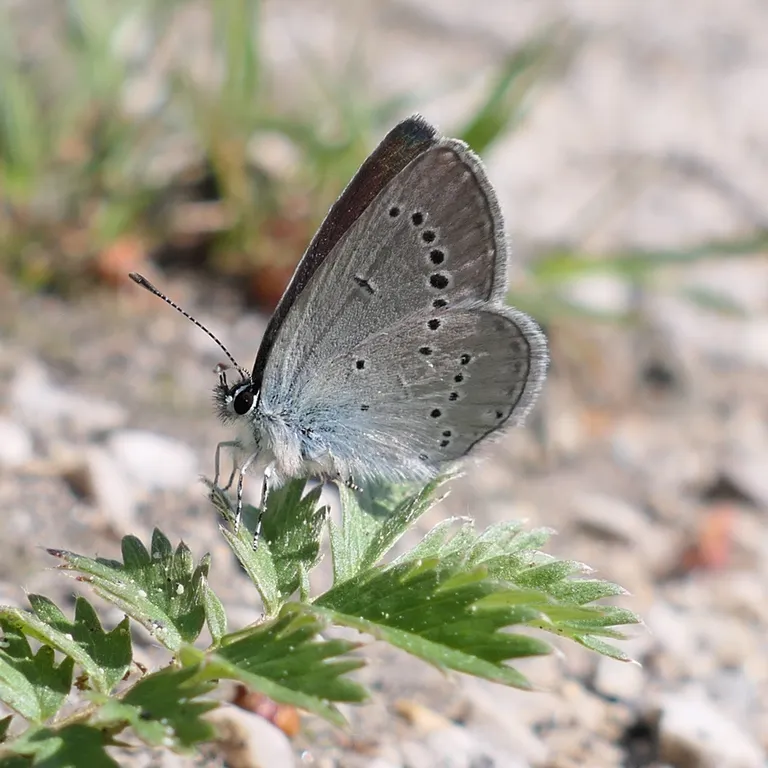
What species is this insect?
Cupido minimus
